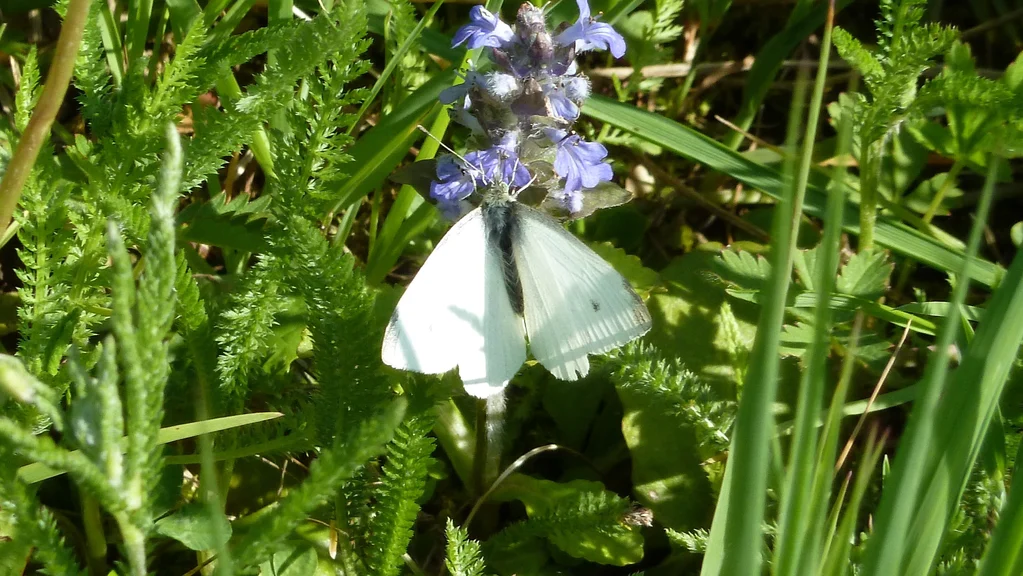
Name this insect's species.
Pieris rapae
